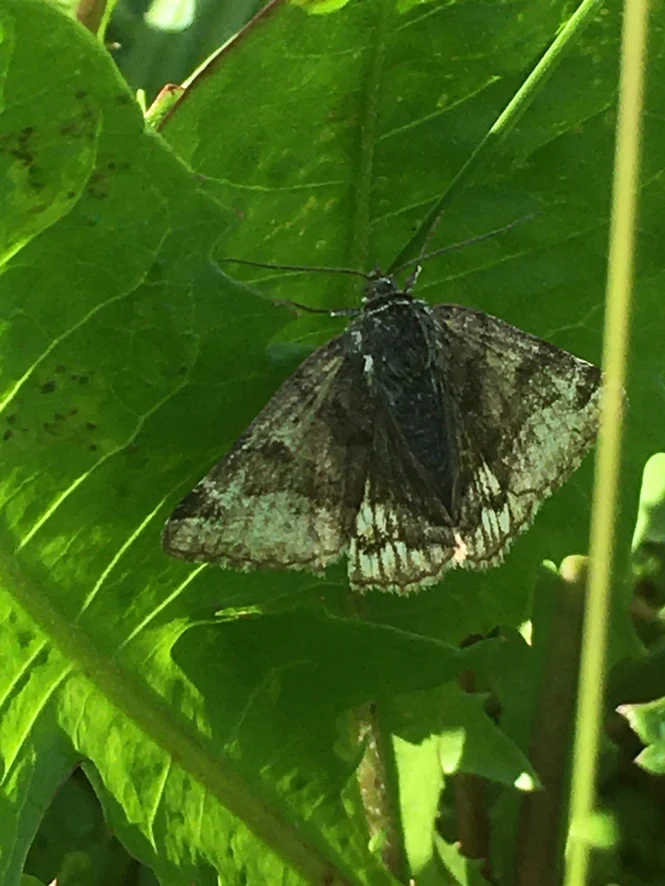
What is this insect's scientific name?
Euclidia glyphica
